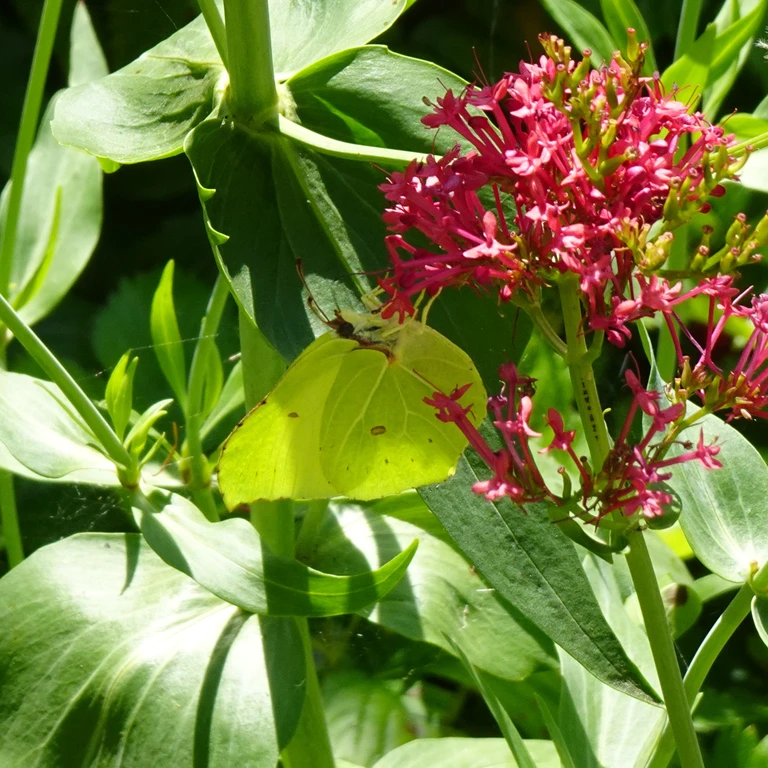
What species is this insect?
Gonepteryx rhamni
